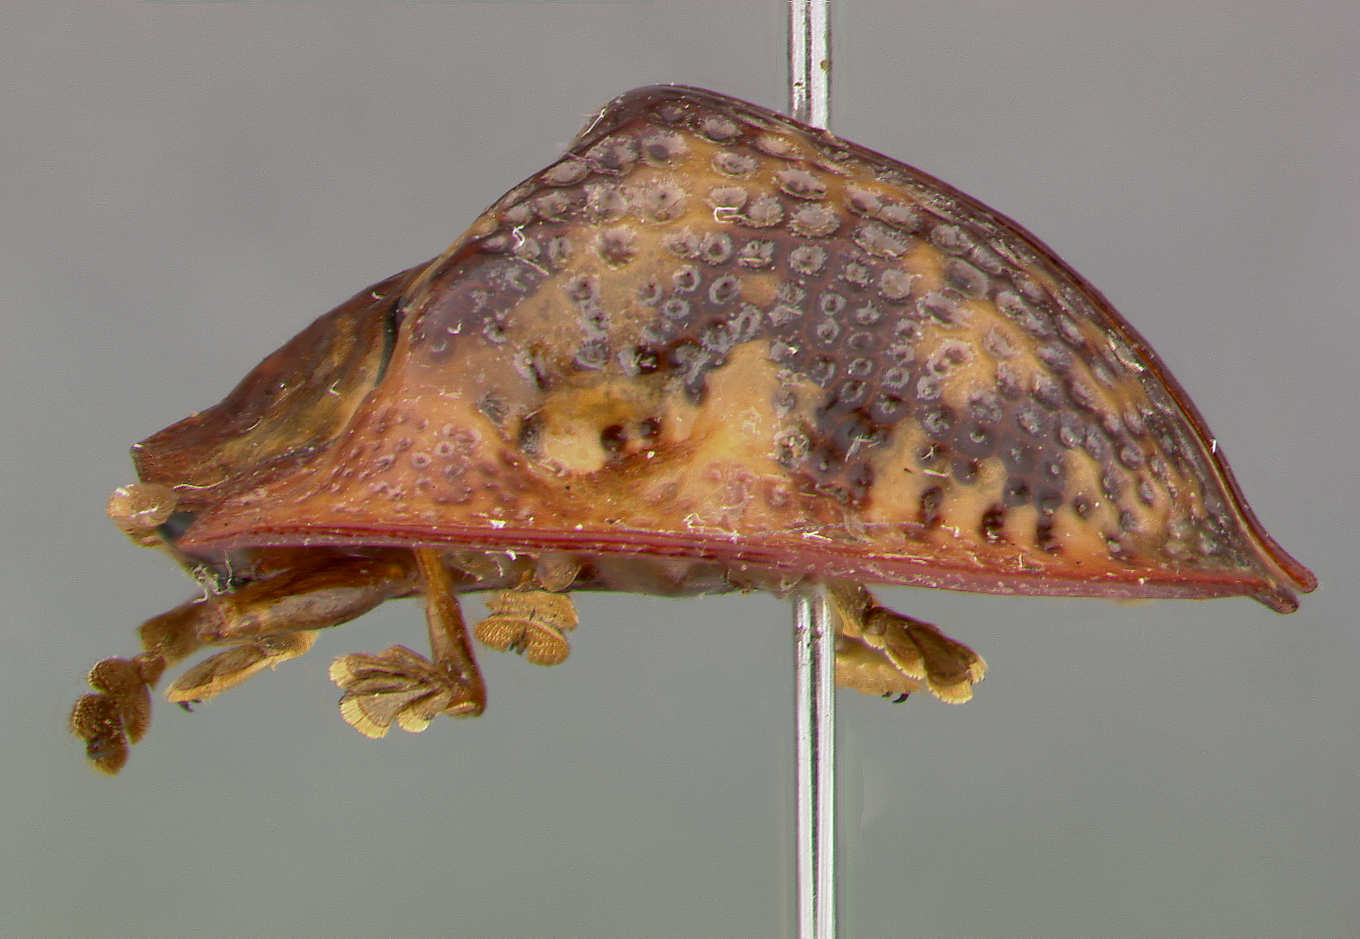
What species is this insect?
Psalidonota dentata
